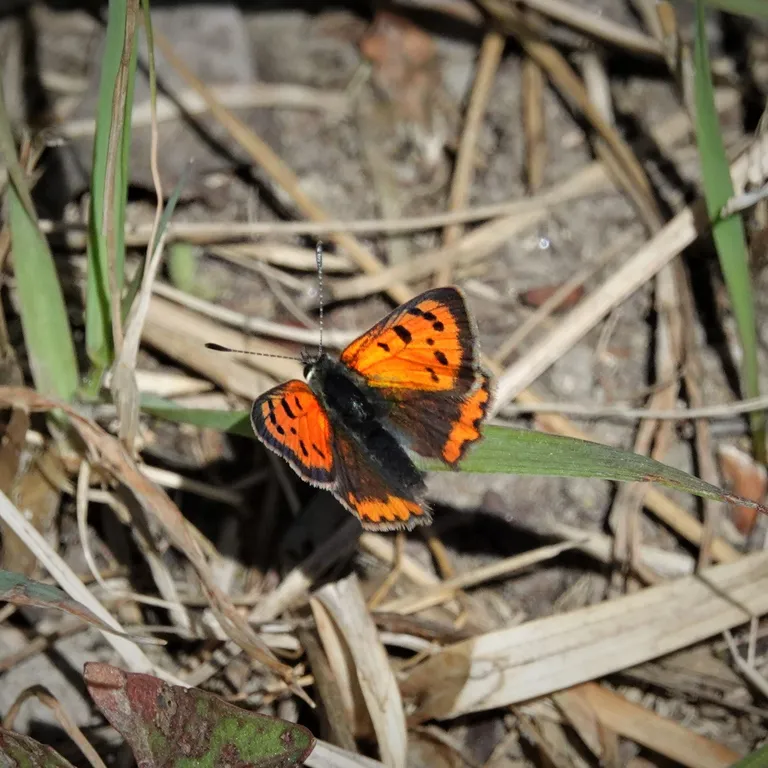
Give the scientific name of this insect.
Lycaena phlaeas
